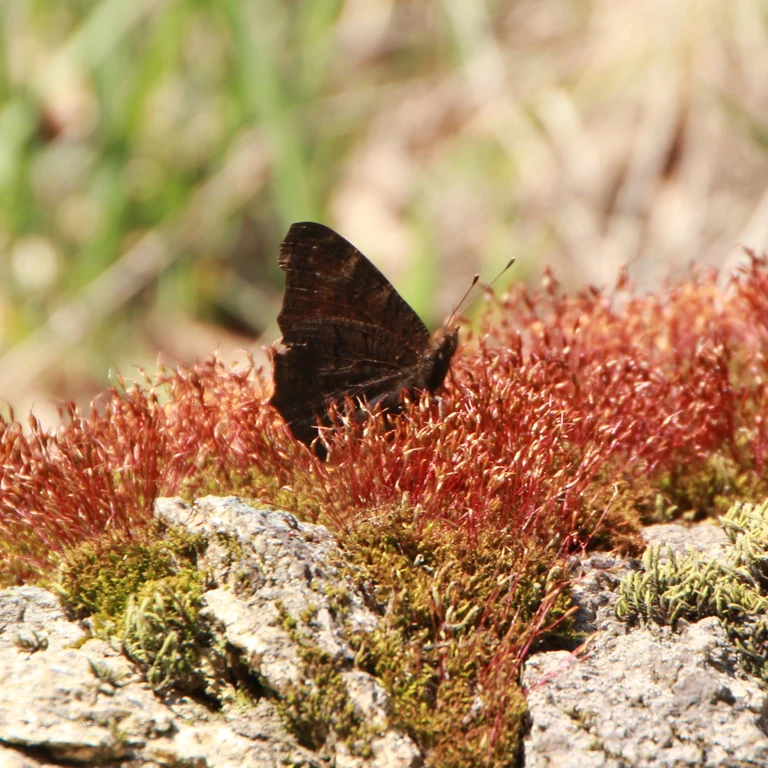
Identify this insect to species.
Aglais io
